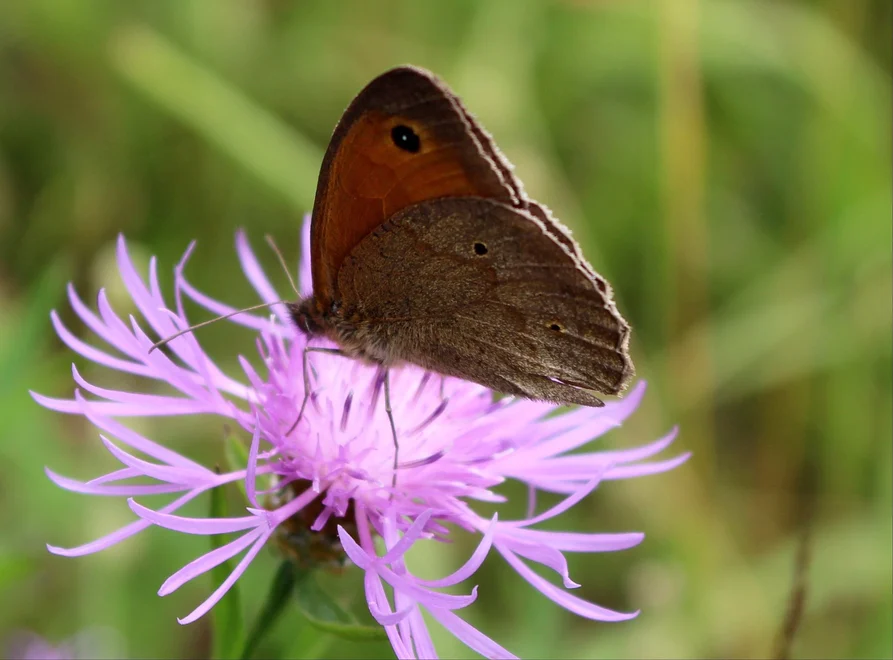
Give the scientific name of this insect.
Maniola jurtina
